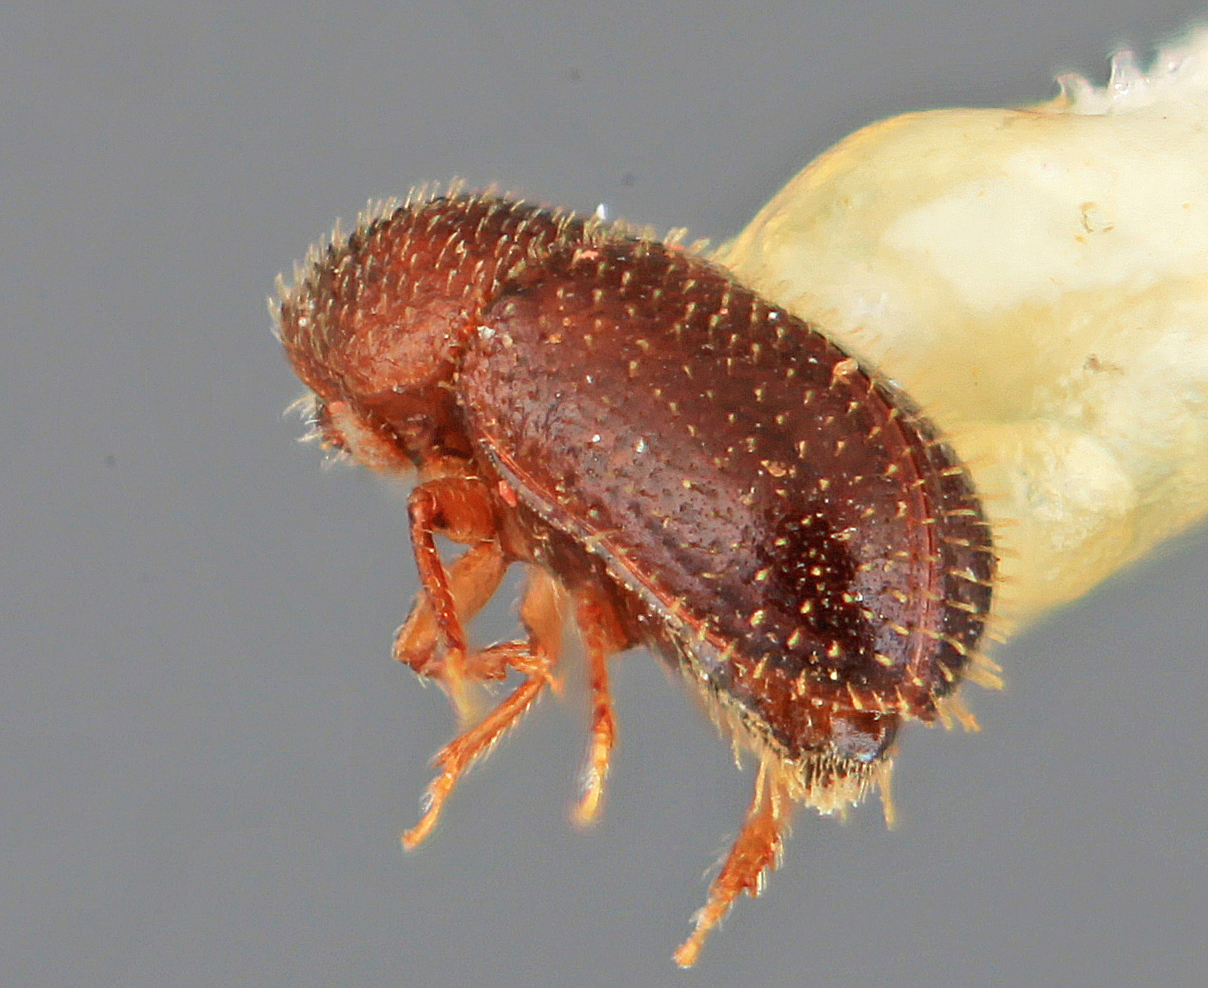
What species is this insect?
Araptus nanulus
